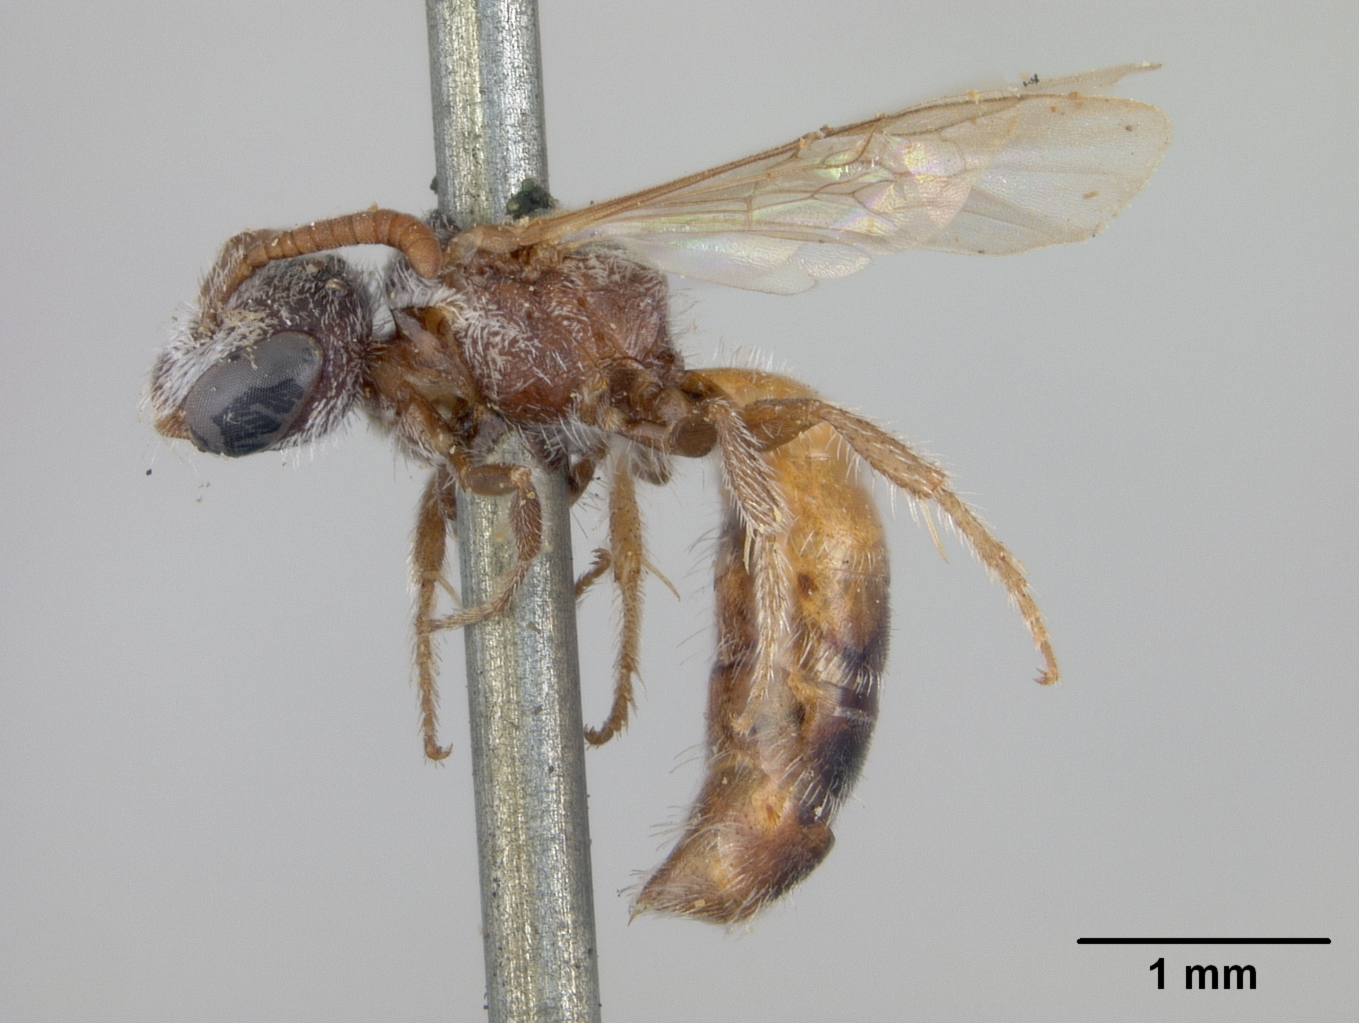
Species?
Sphecodes semicoloratus
